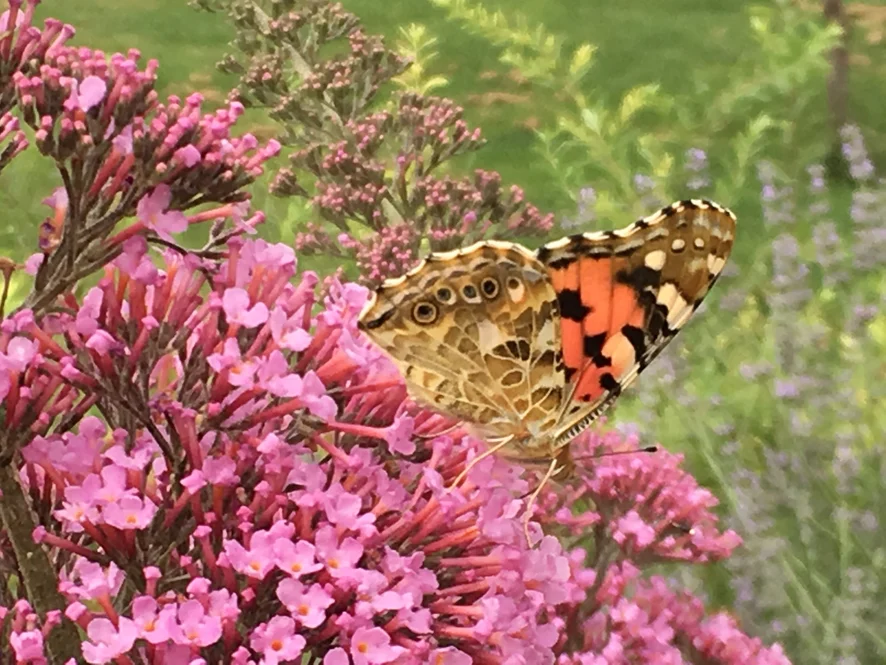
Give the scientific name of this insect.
Vanessa cardui
